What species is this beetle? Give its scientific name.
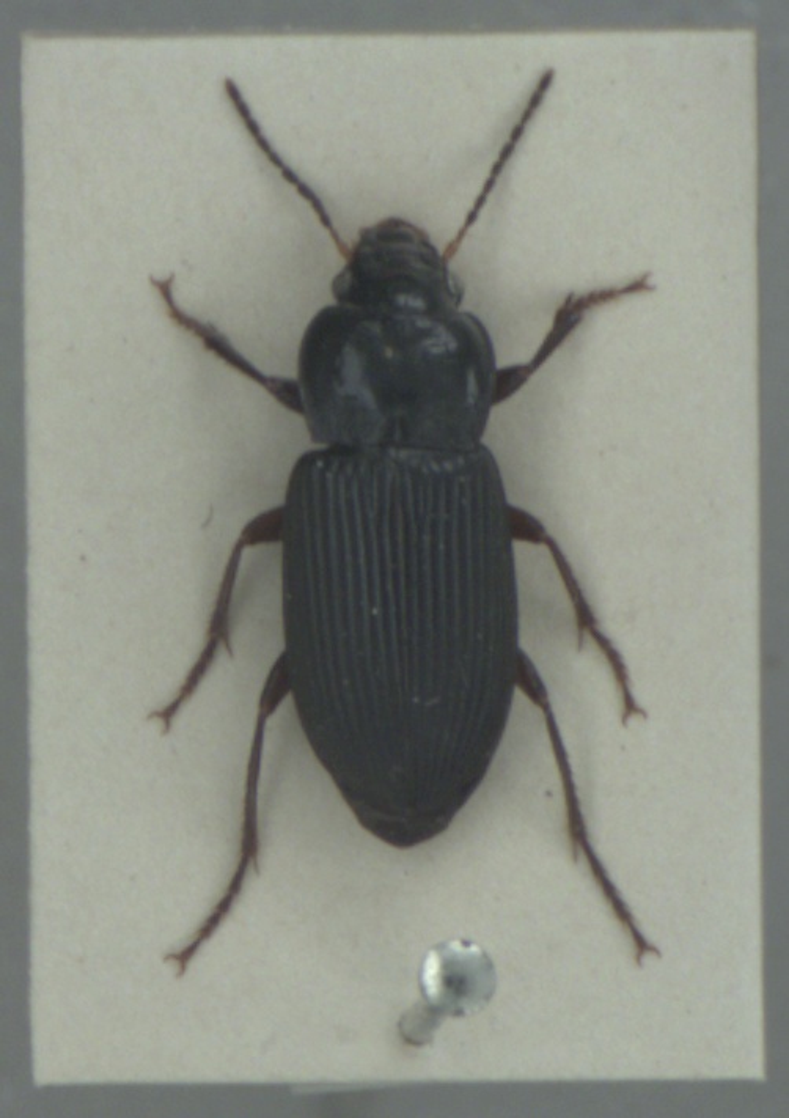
Anisodactylus binotatus
